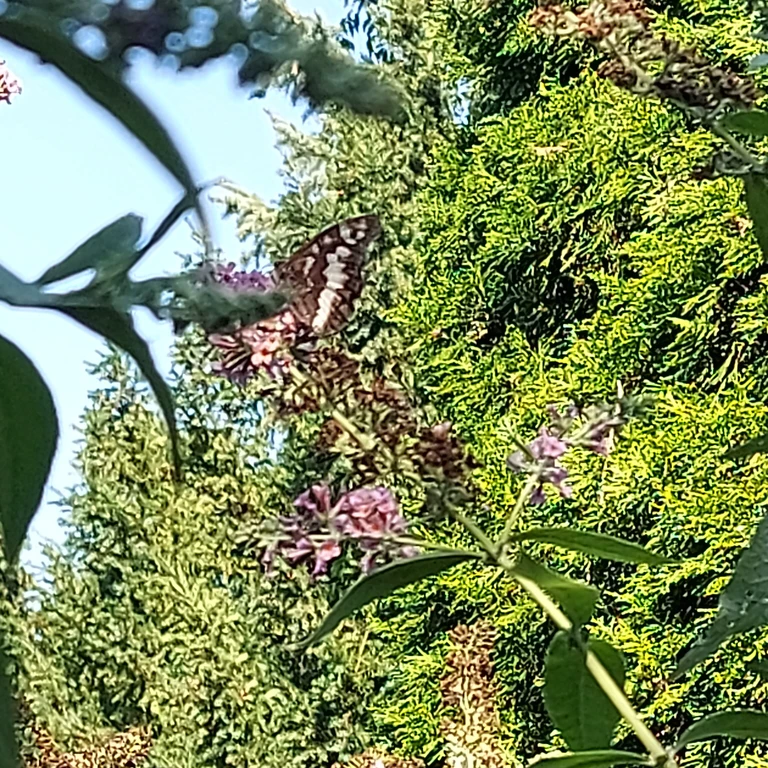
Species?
Brintesia circe
